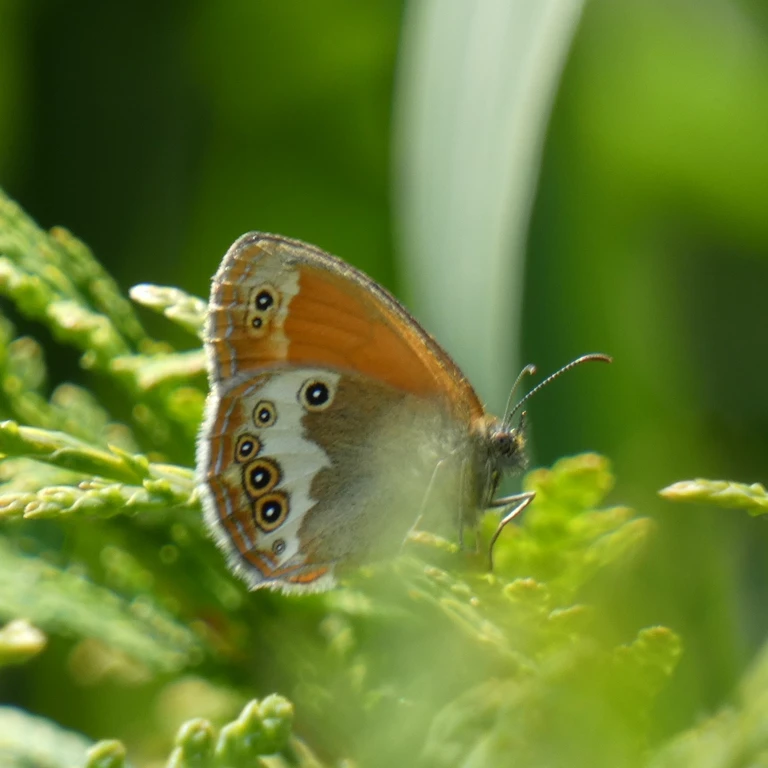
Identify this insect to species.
Coenonympha arcania
